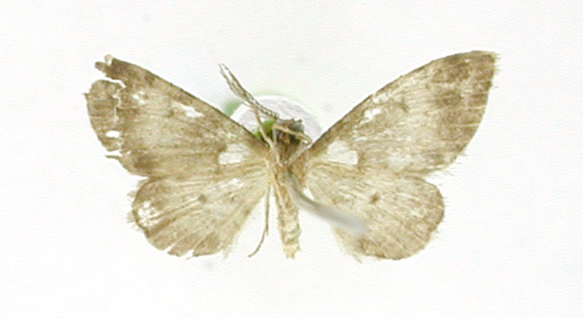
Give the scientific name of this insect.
Physocleora nubilata
